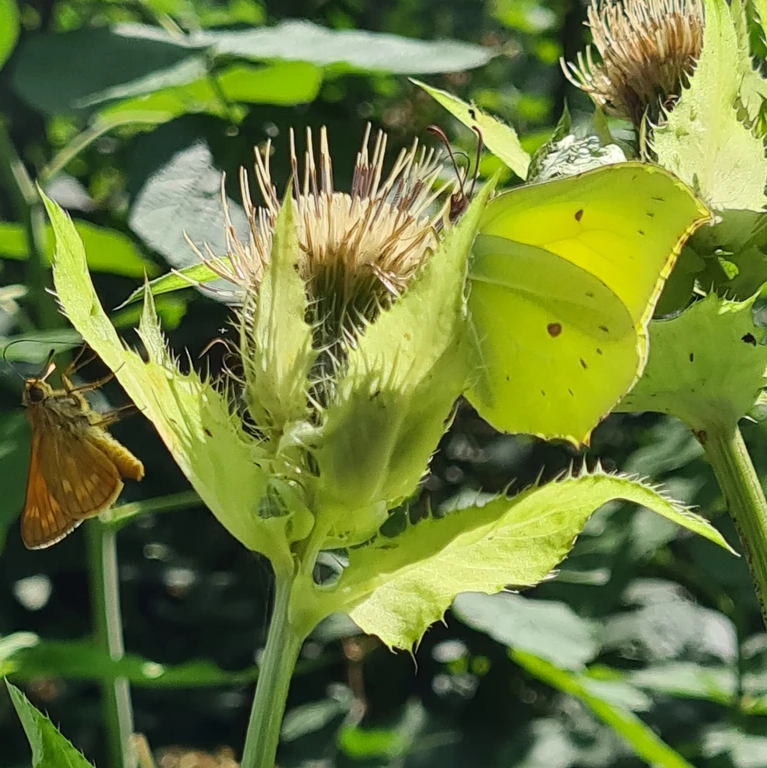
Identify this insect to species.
Gonepteryx rhamni
